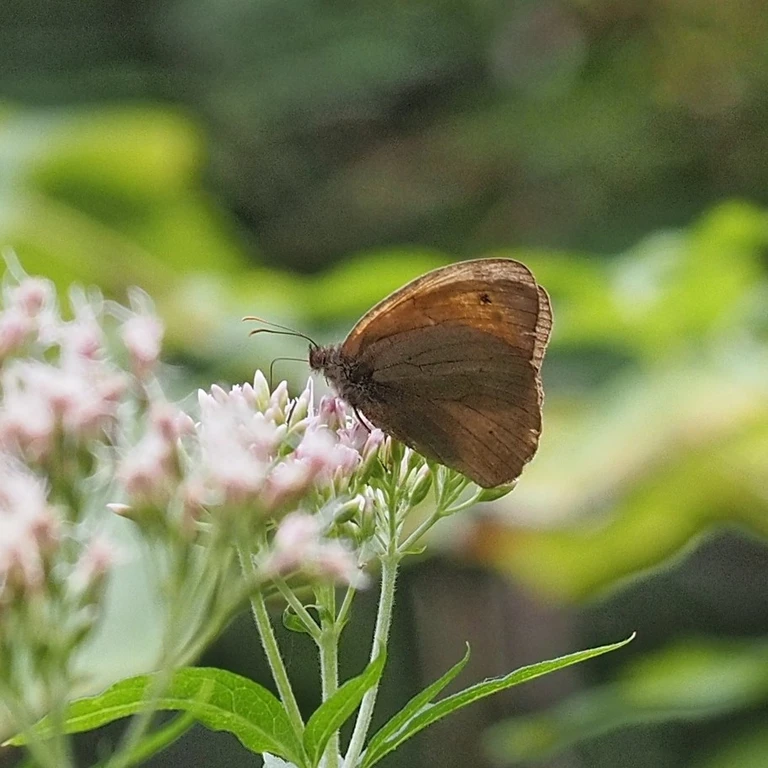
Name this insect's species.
Maniola jurtina
